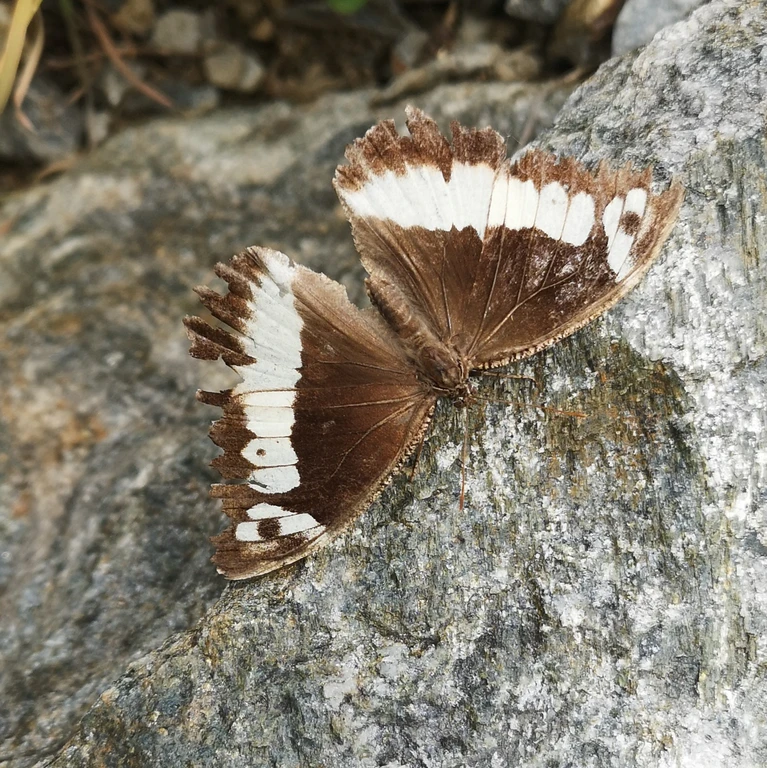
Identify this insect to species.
Brintesia circe
